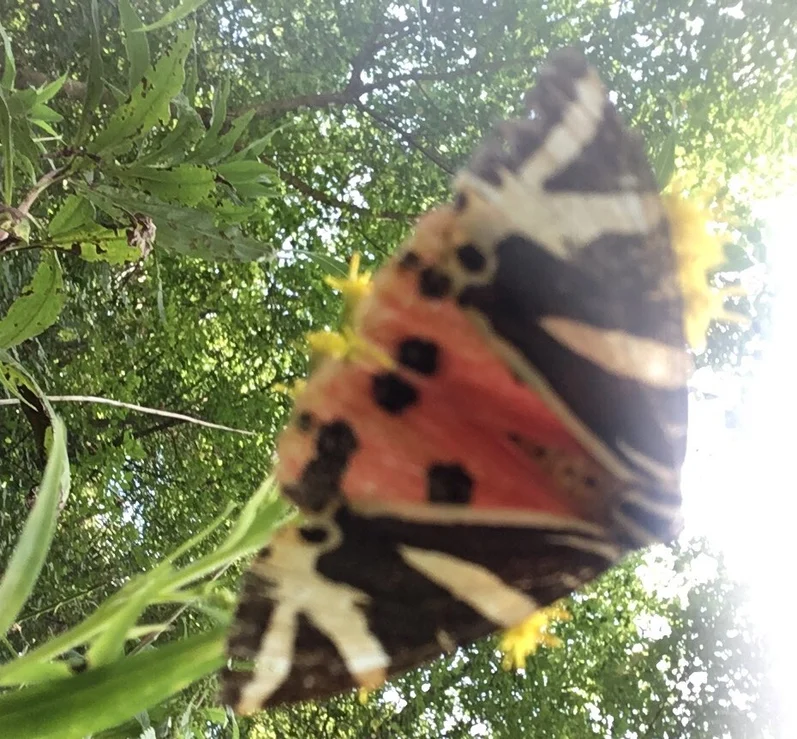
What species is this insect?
Euplagia quadripunctaria
